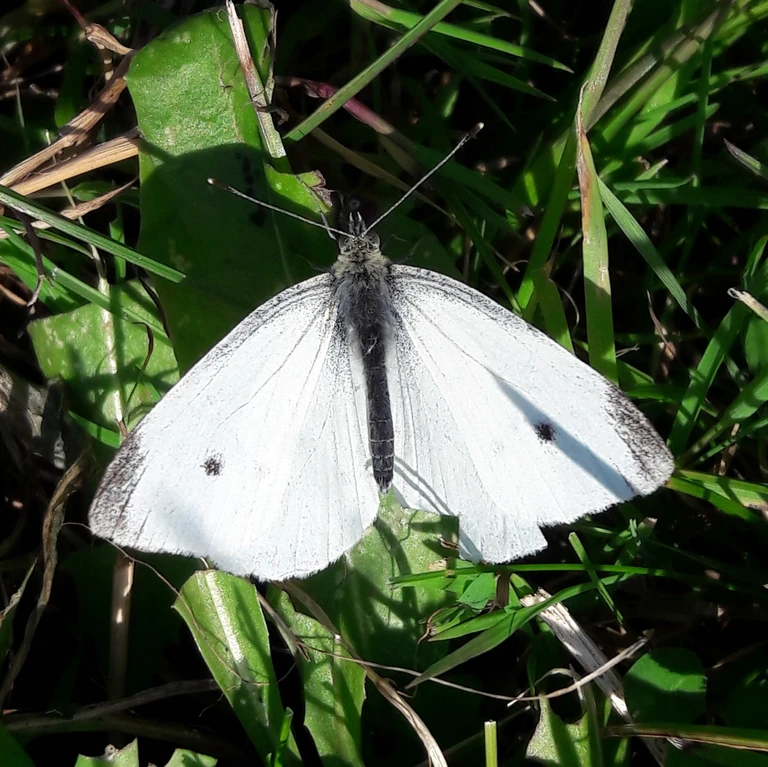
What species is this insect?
Pieris rapae
